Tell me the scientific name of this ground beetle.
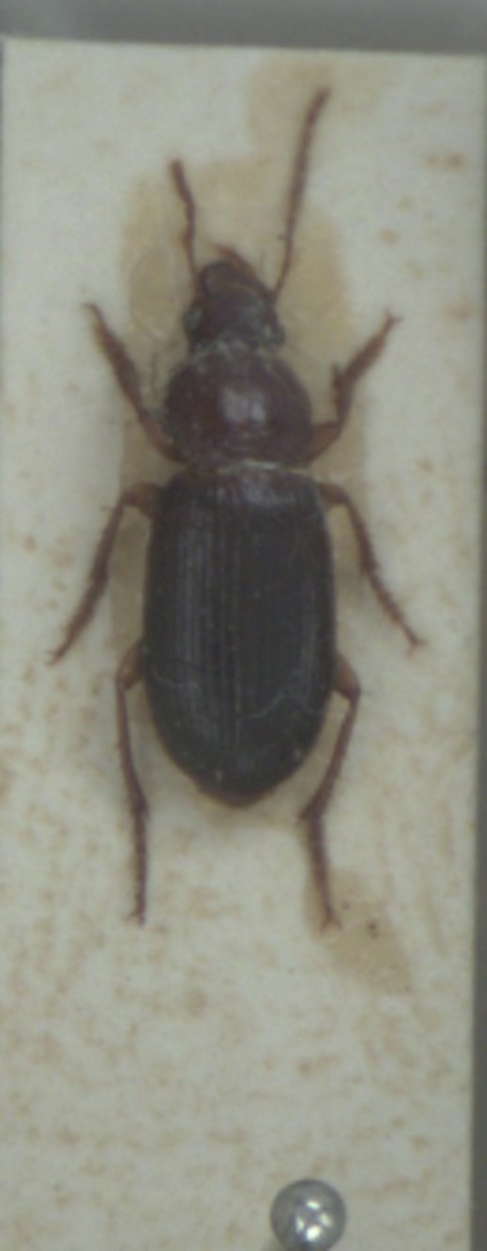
Ophonus rupicola
